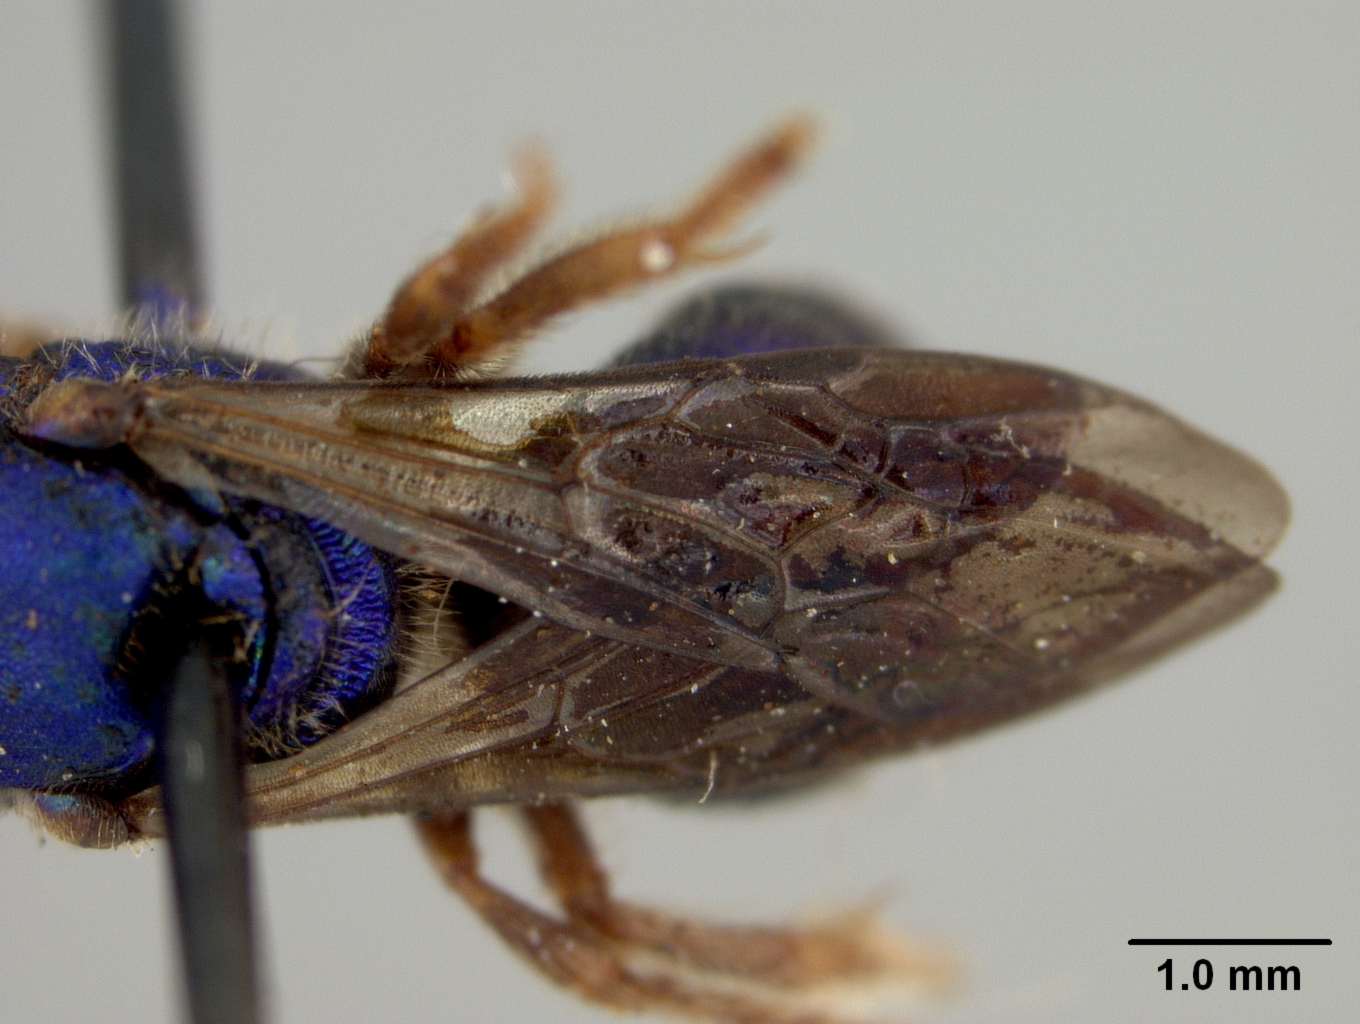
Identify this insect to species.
Augochlora mosieri
